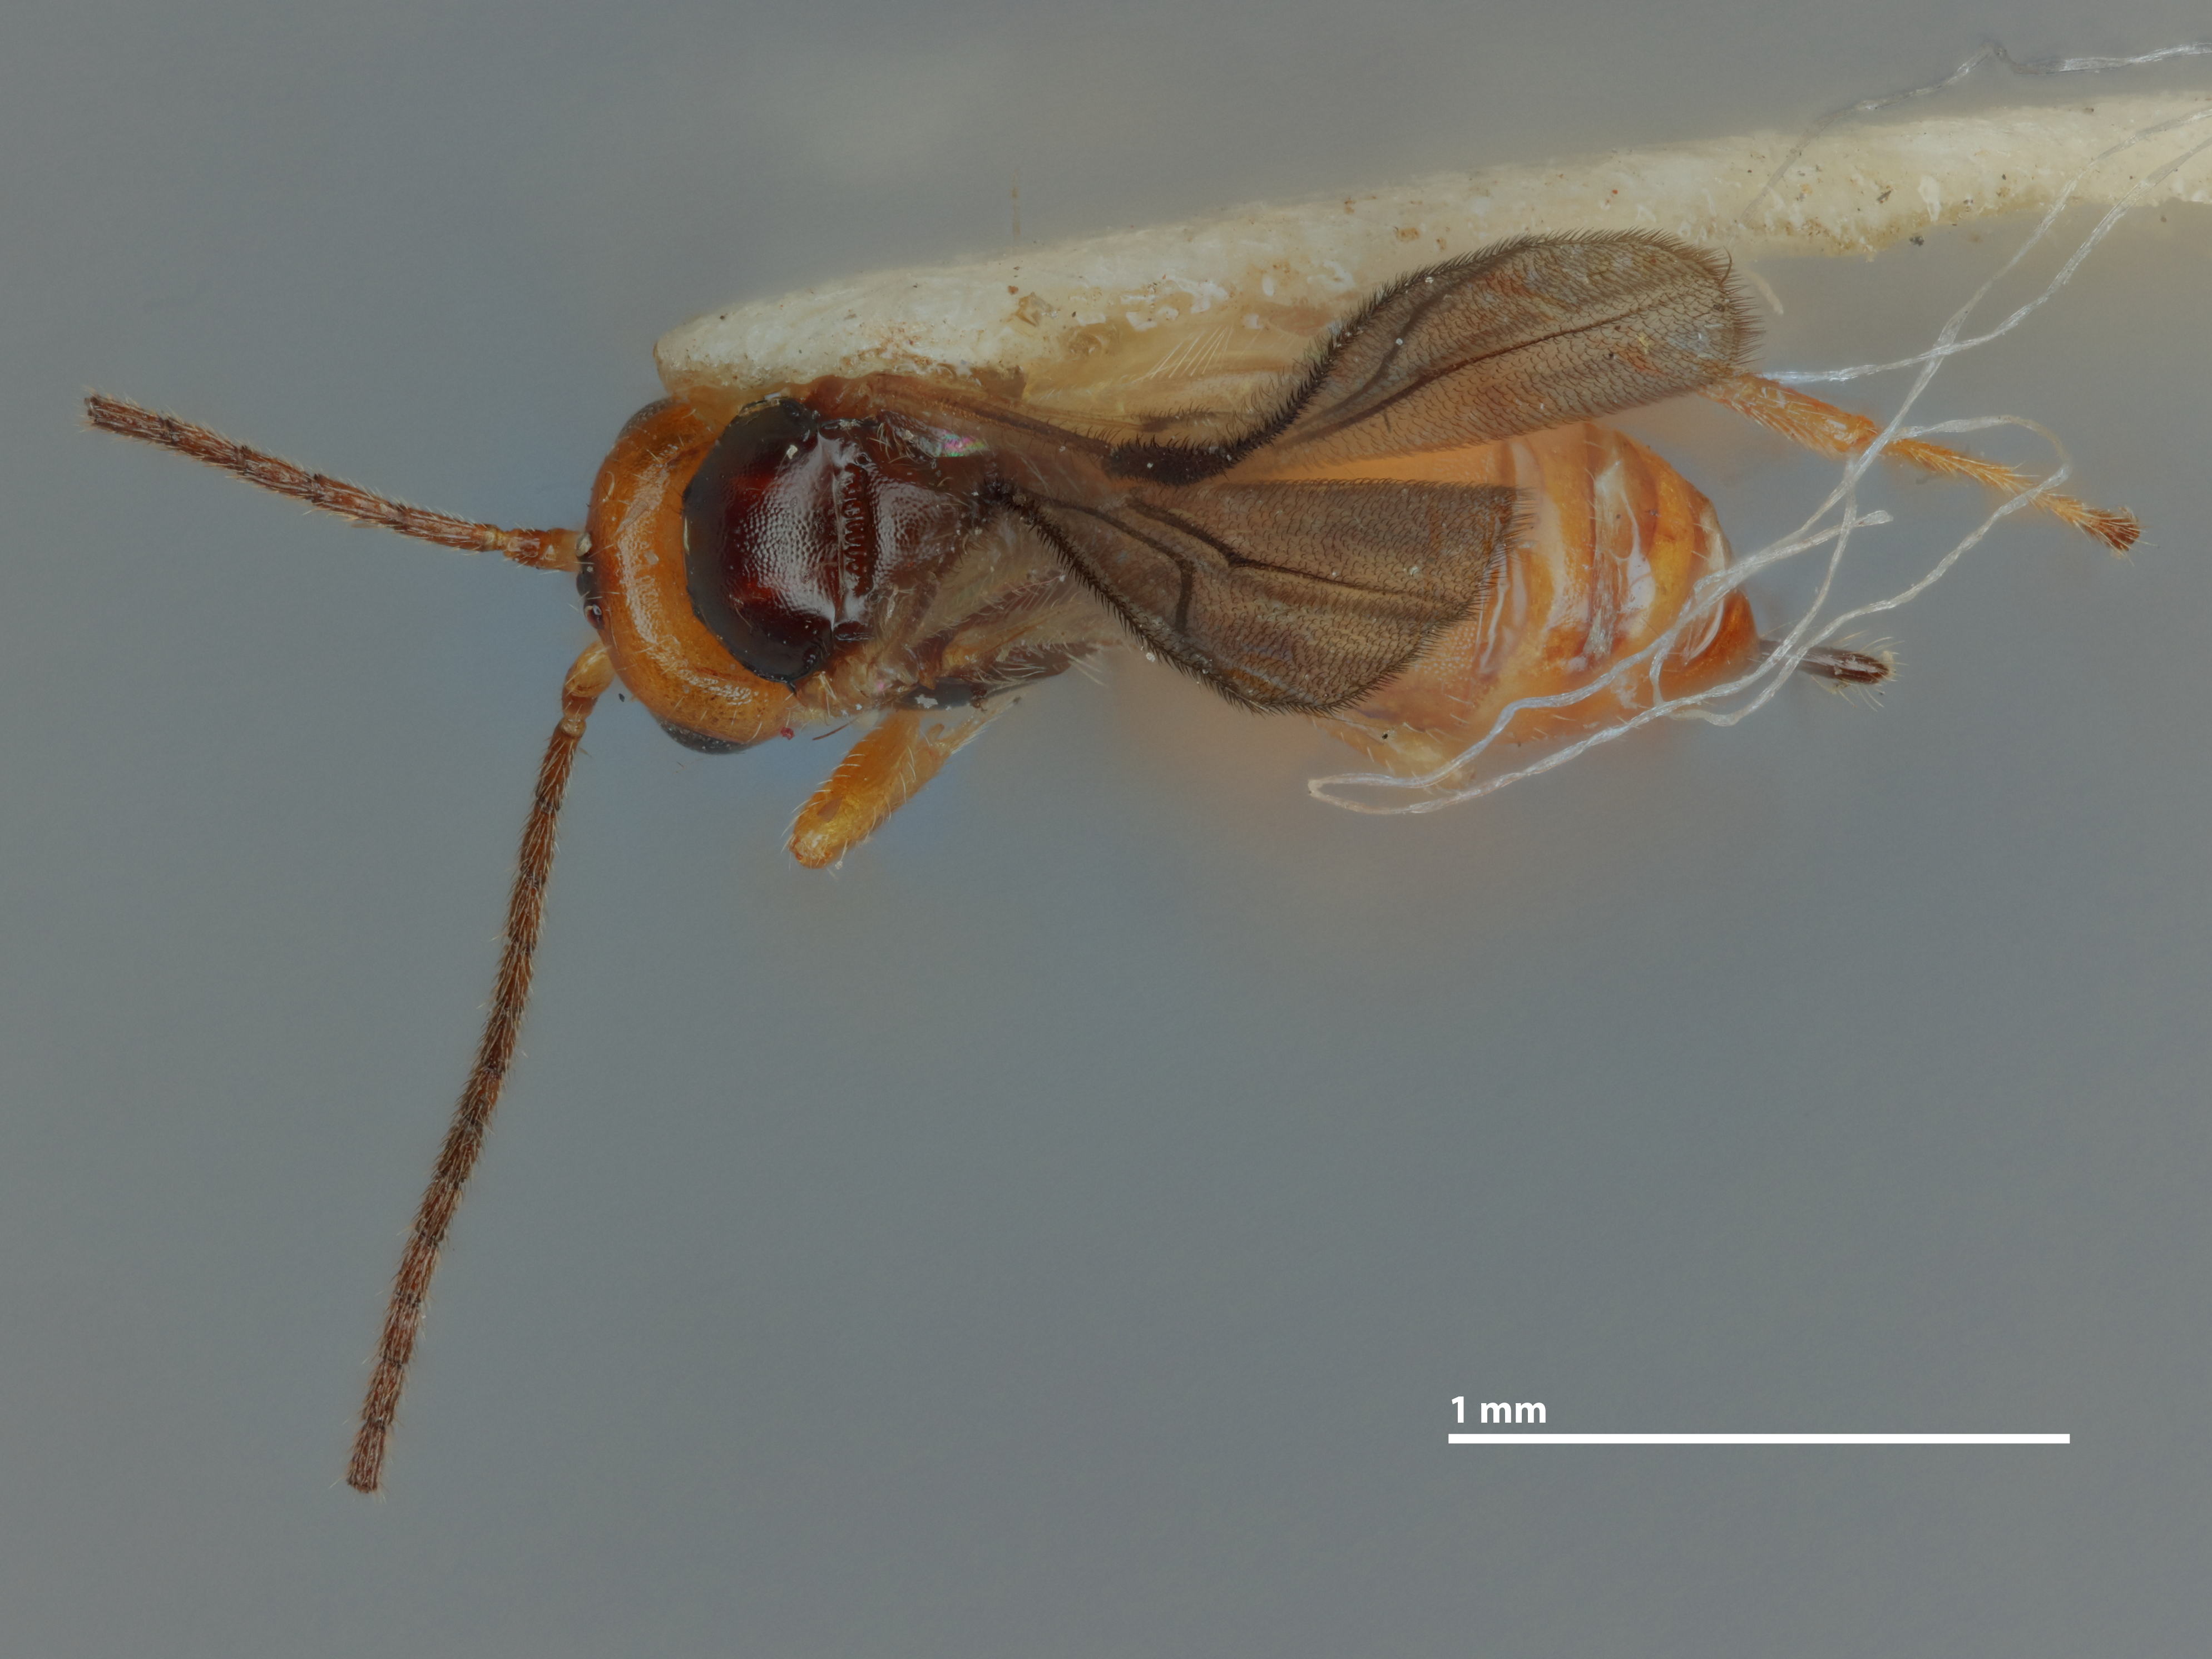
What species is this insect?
Opius dreisbachi
